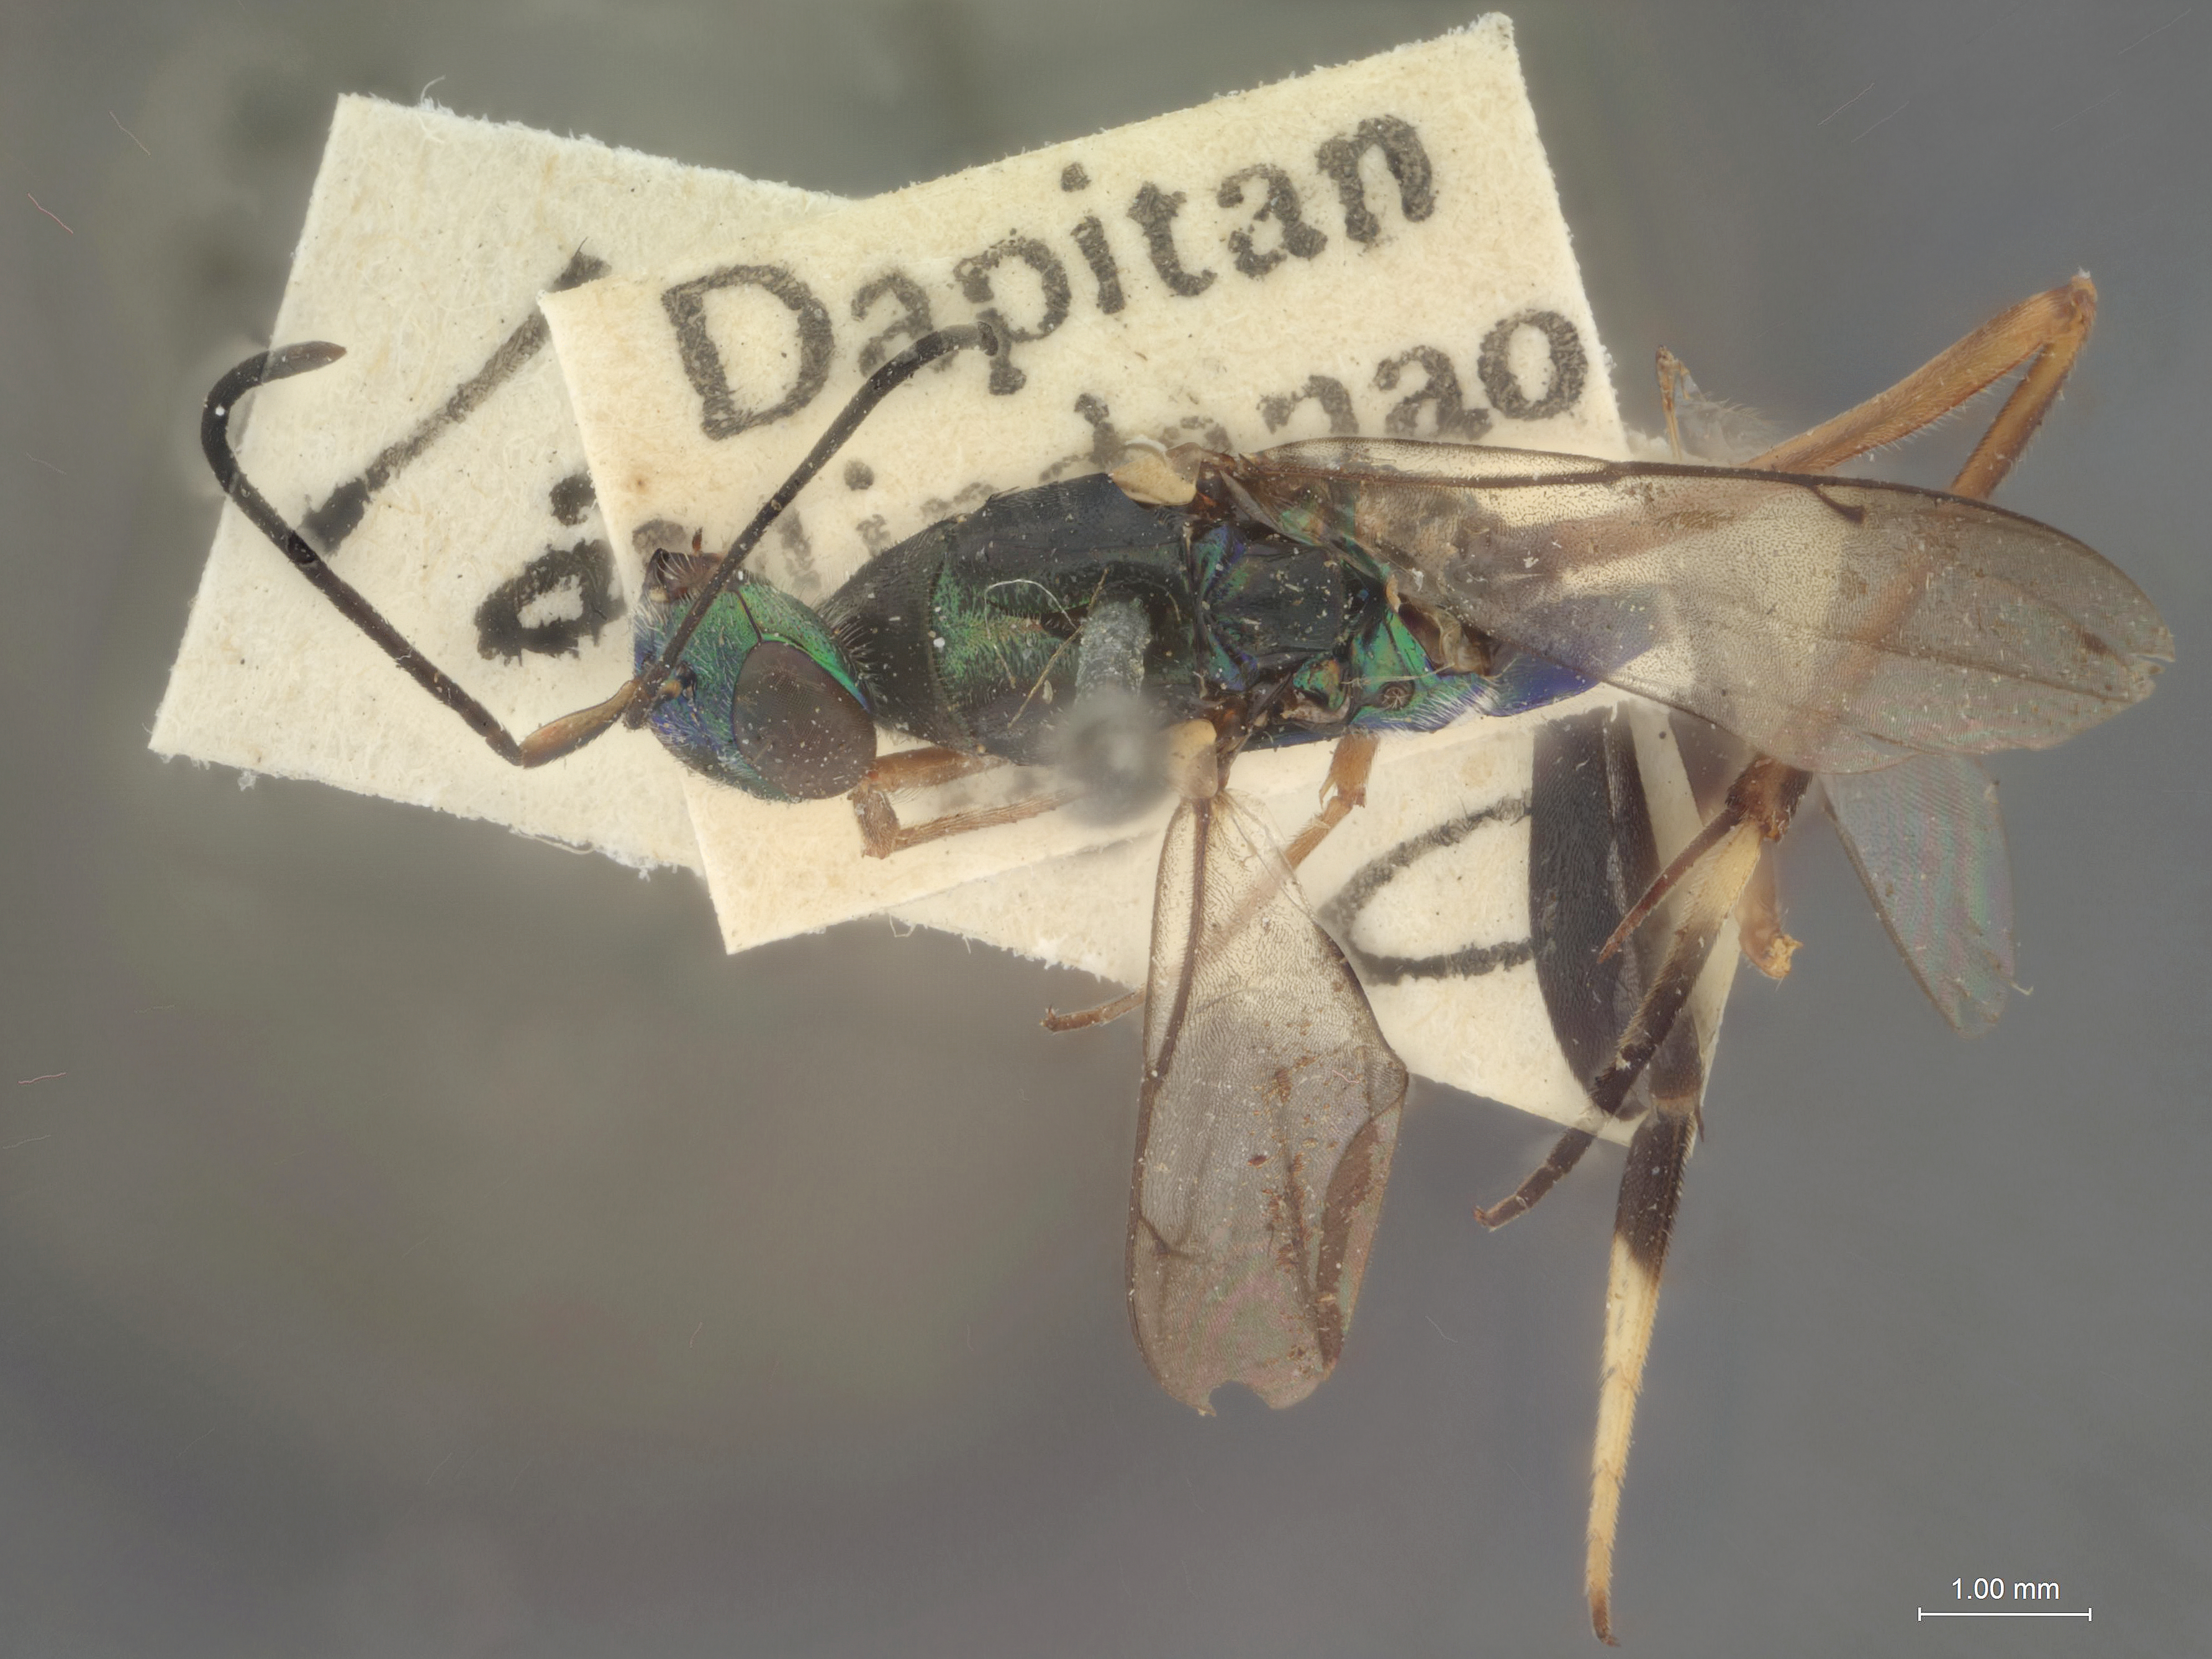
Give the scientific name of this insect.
Metapelma speciosa
